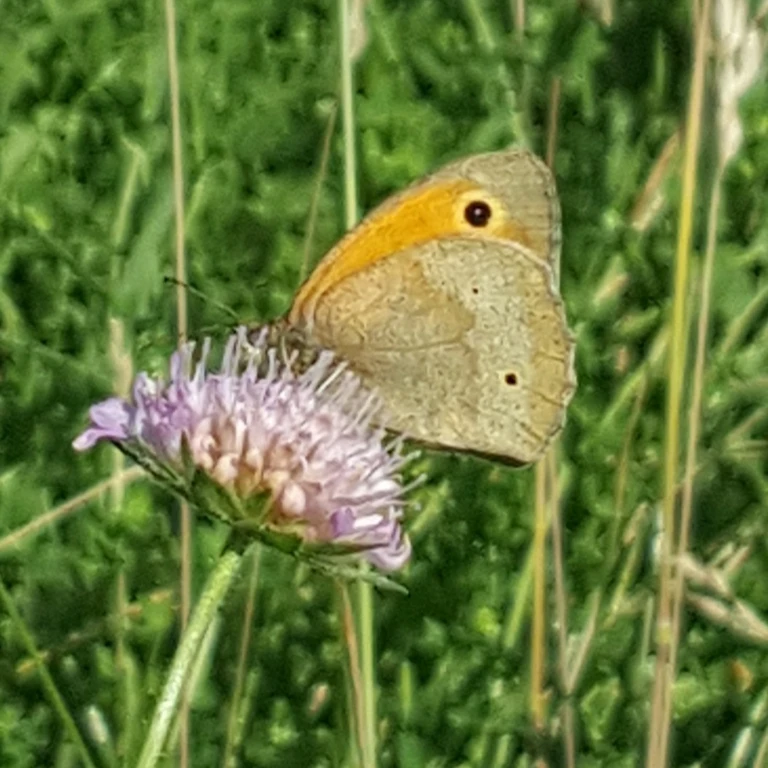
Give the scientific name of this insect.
Maniola jurtina
